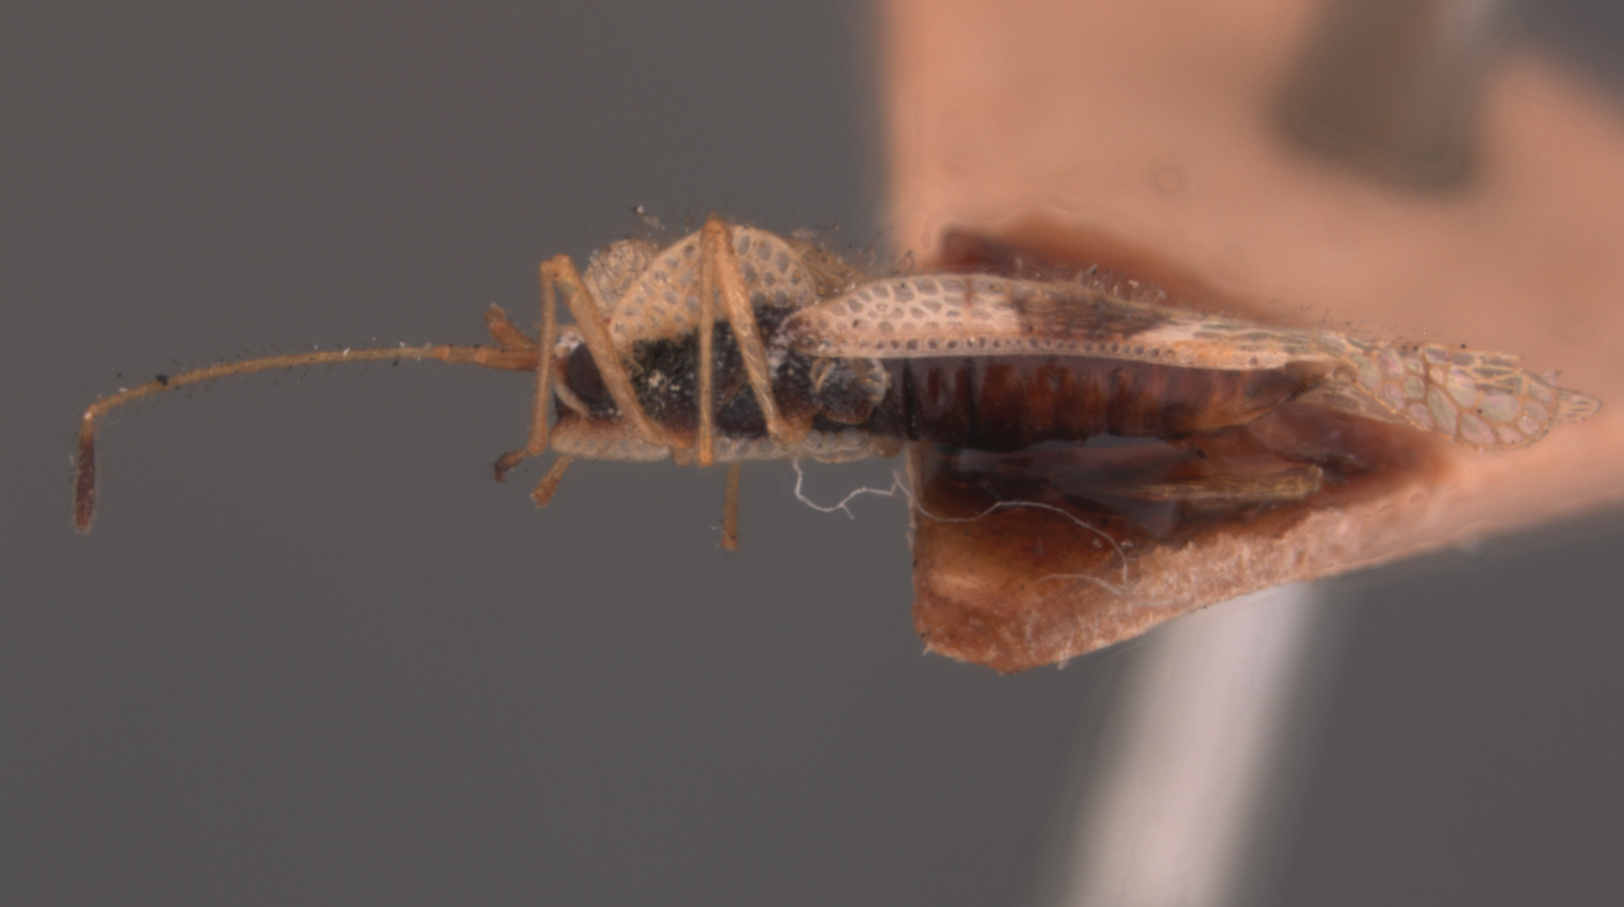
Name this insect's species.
Tingis amorphae
